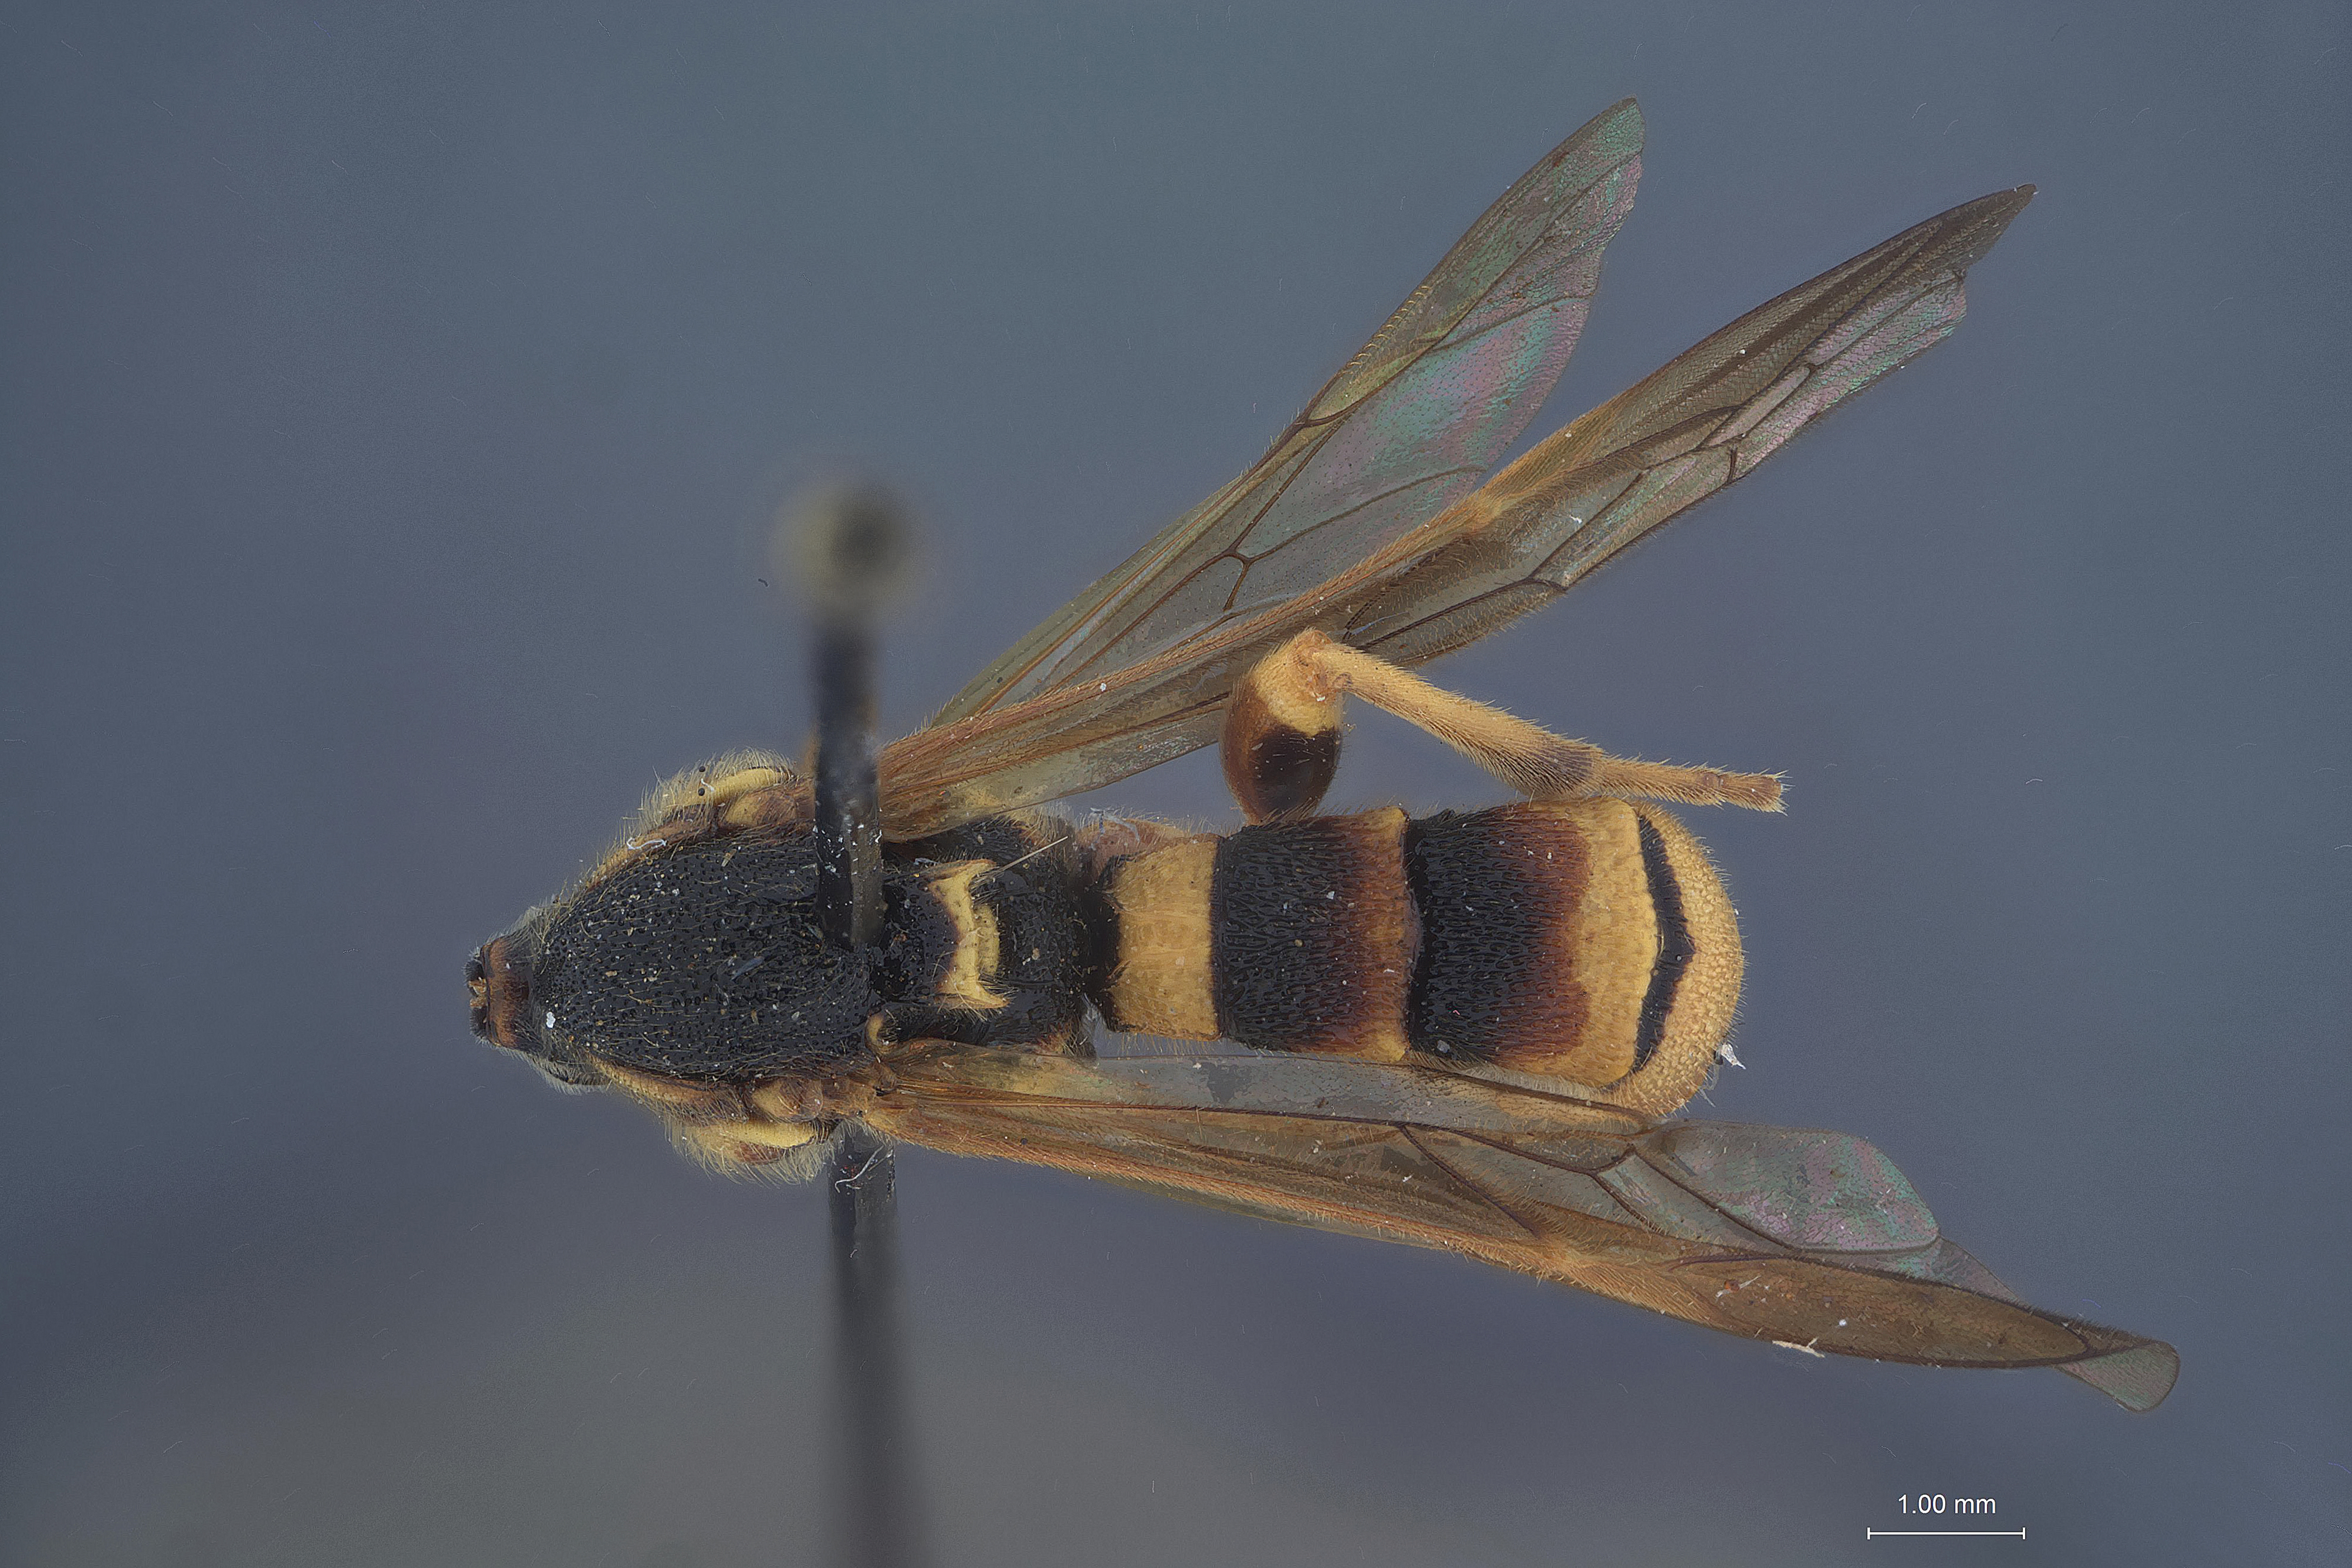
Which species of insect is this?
Metopius pulchellus
